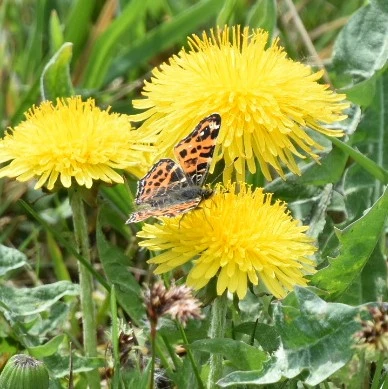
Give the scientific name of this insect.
Araschnia levana
